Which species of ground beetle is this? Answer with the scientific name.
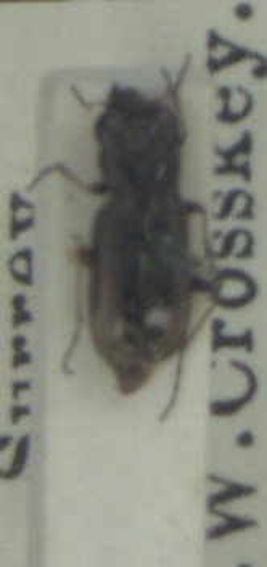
Notiophilus biguttatus
